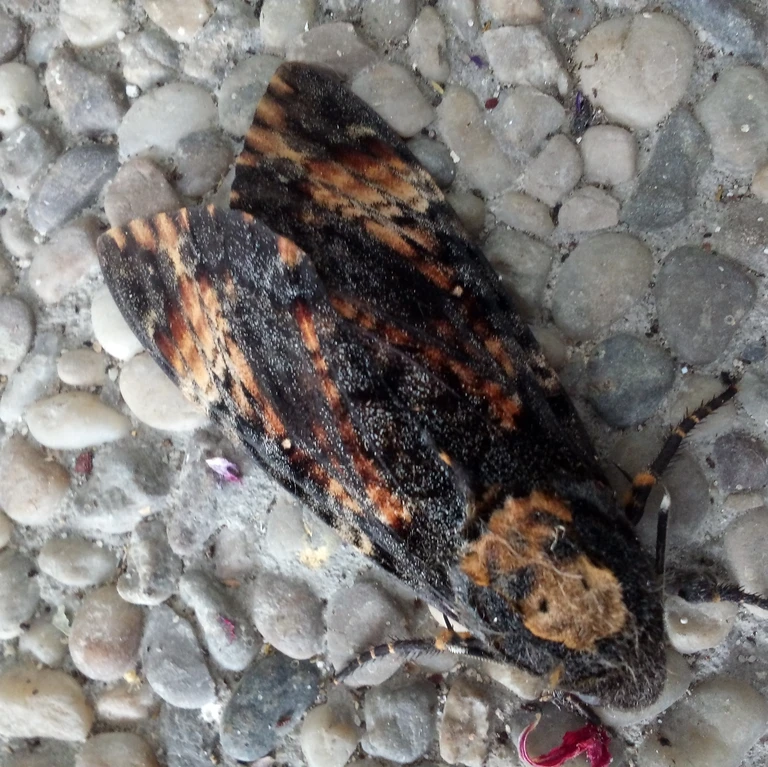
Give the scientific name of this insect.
Acherontia atropos
